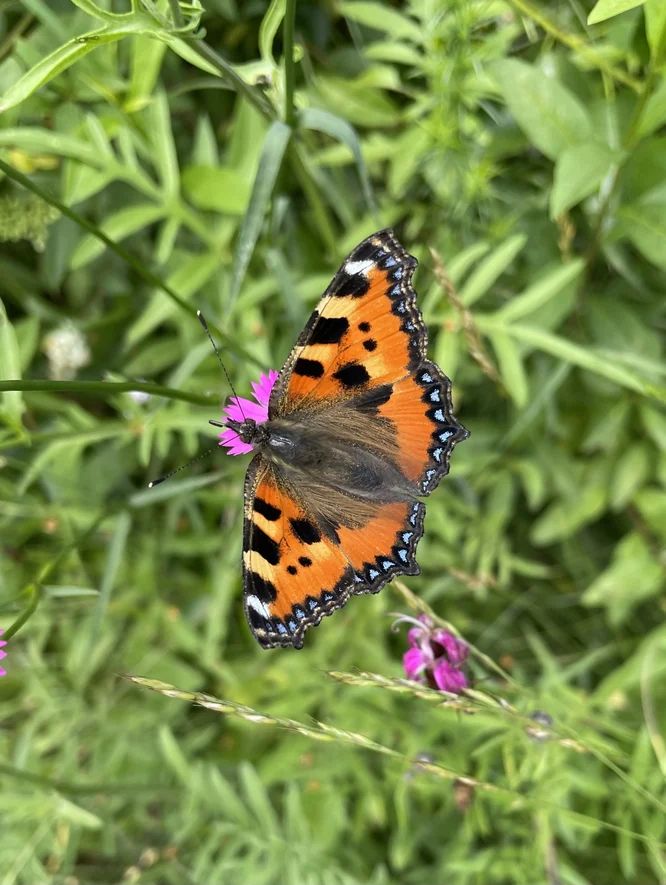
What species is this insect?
Aglais urticae
